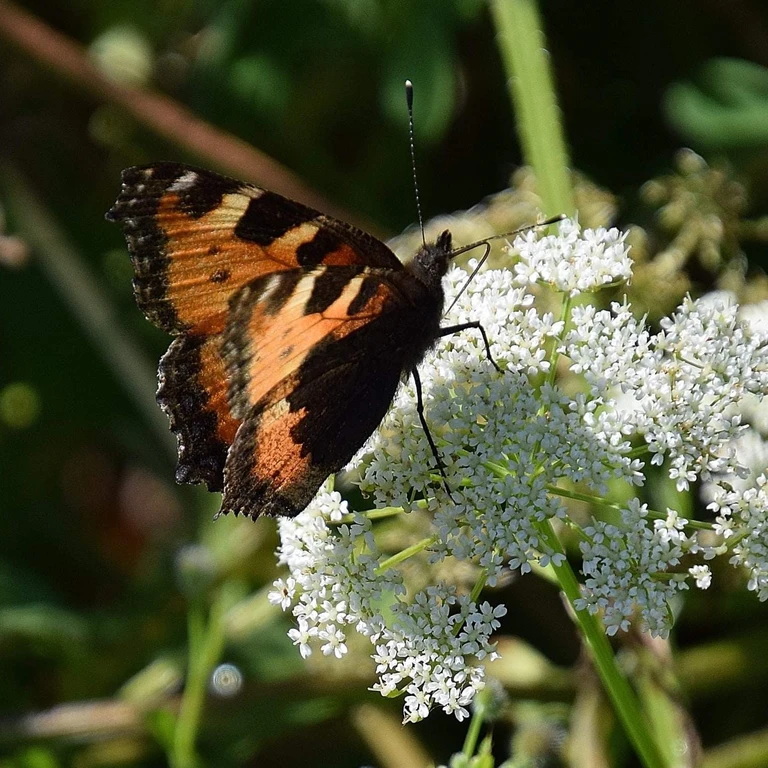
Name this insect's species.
Aglais urticae
